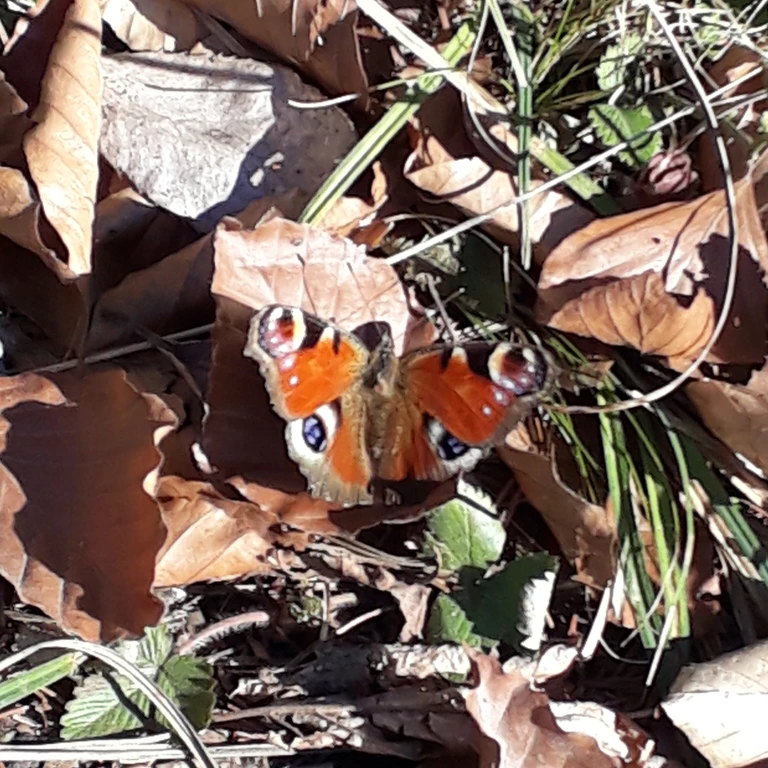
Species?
Aglais io
